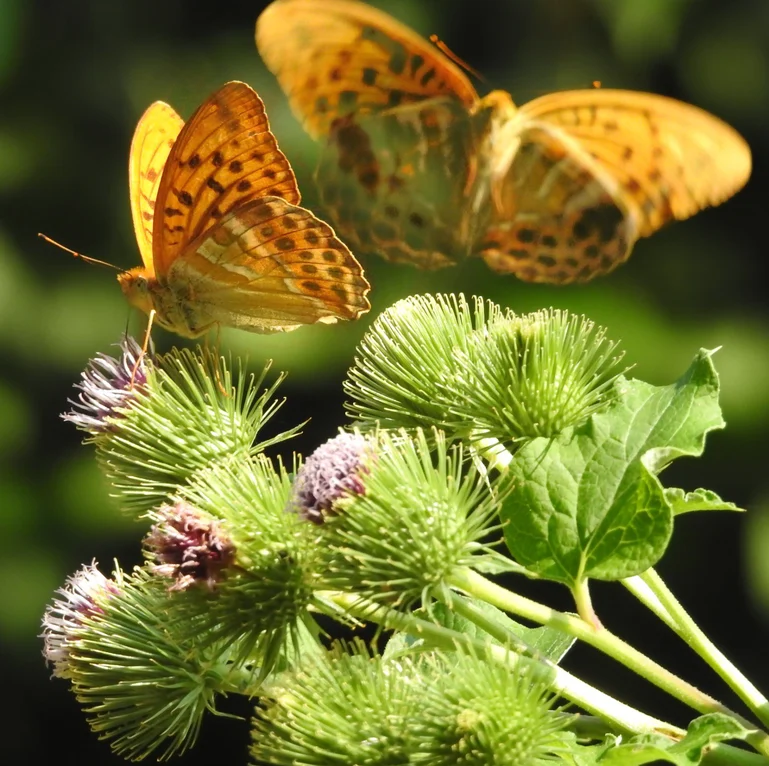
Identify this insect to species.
Argynnis paphia
